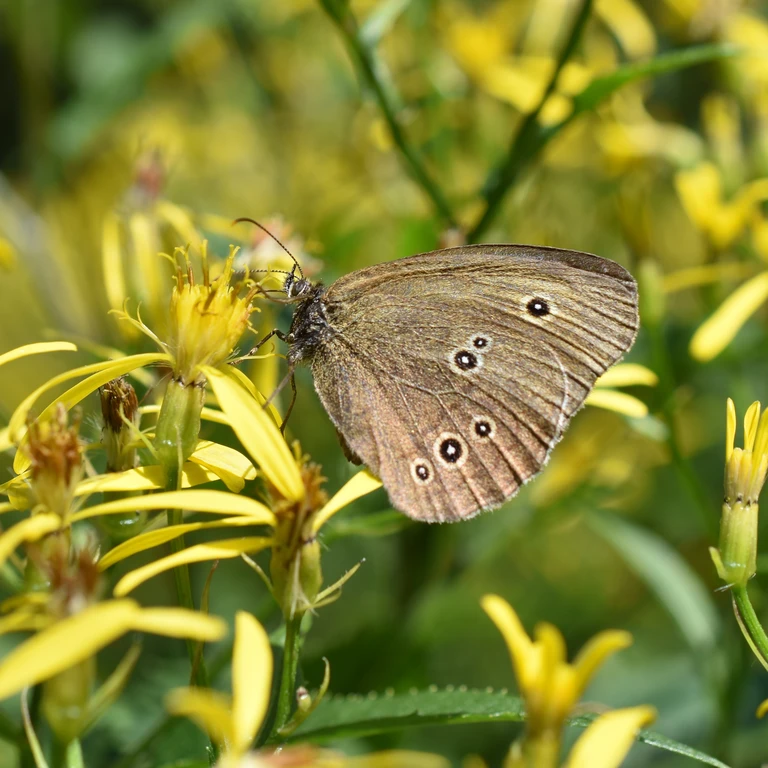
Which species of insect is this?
Aphantopus hyperantus
